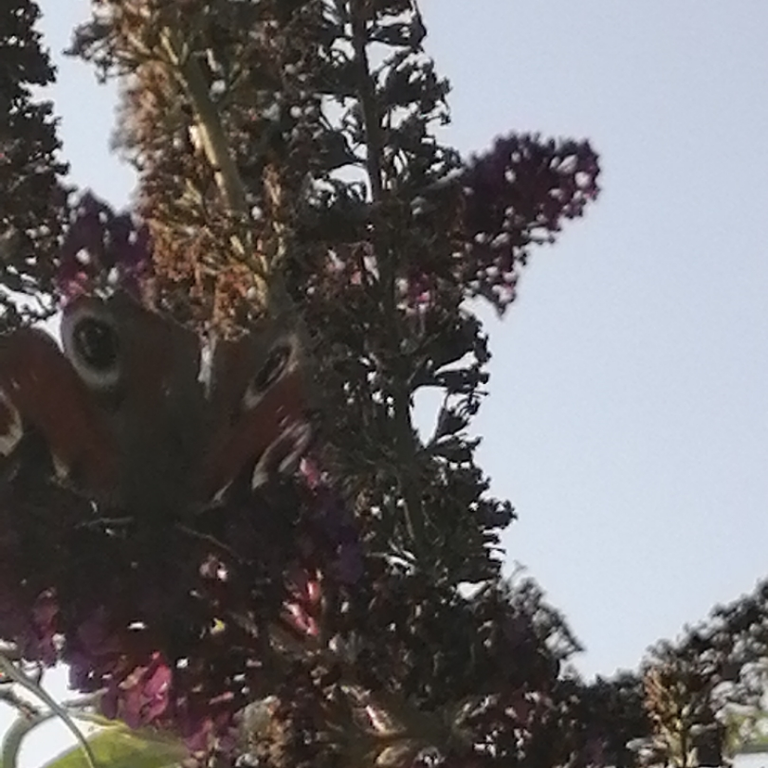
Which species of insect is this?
Aglais io
